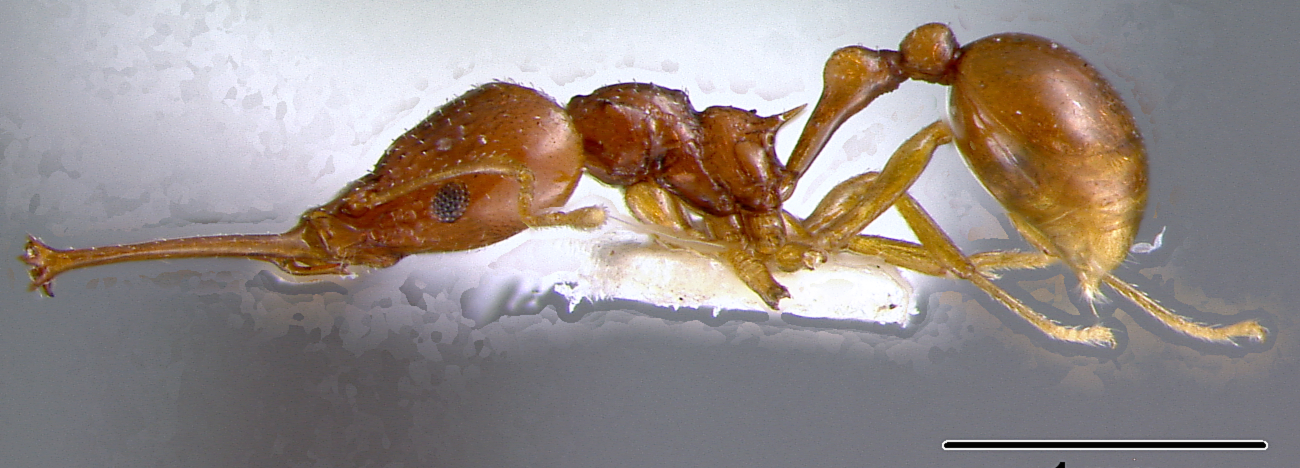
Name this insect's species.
Acanthognathus brevicornis
